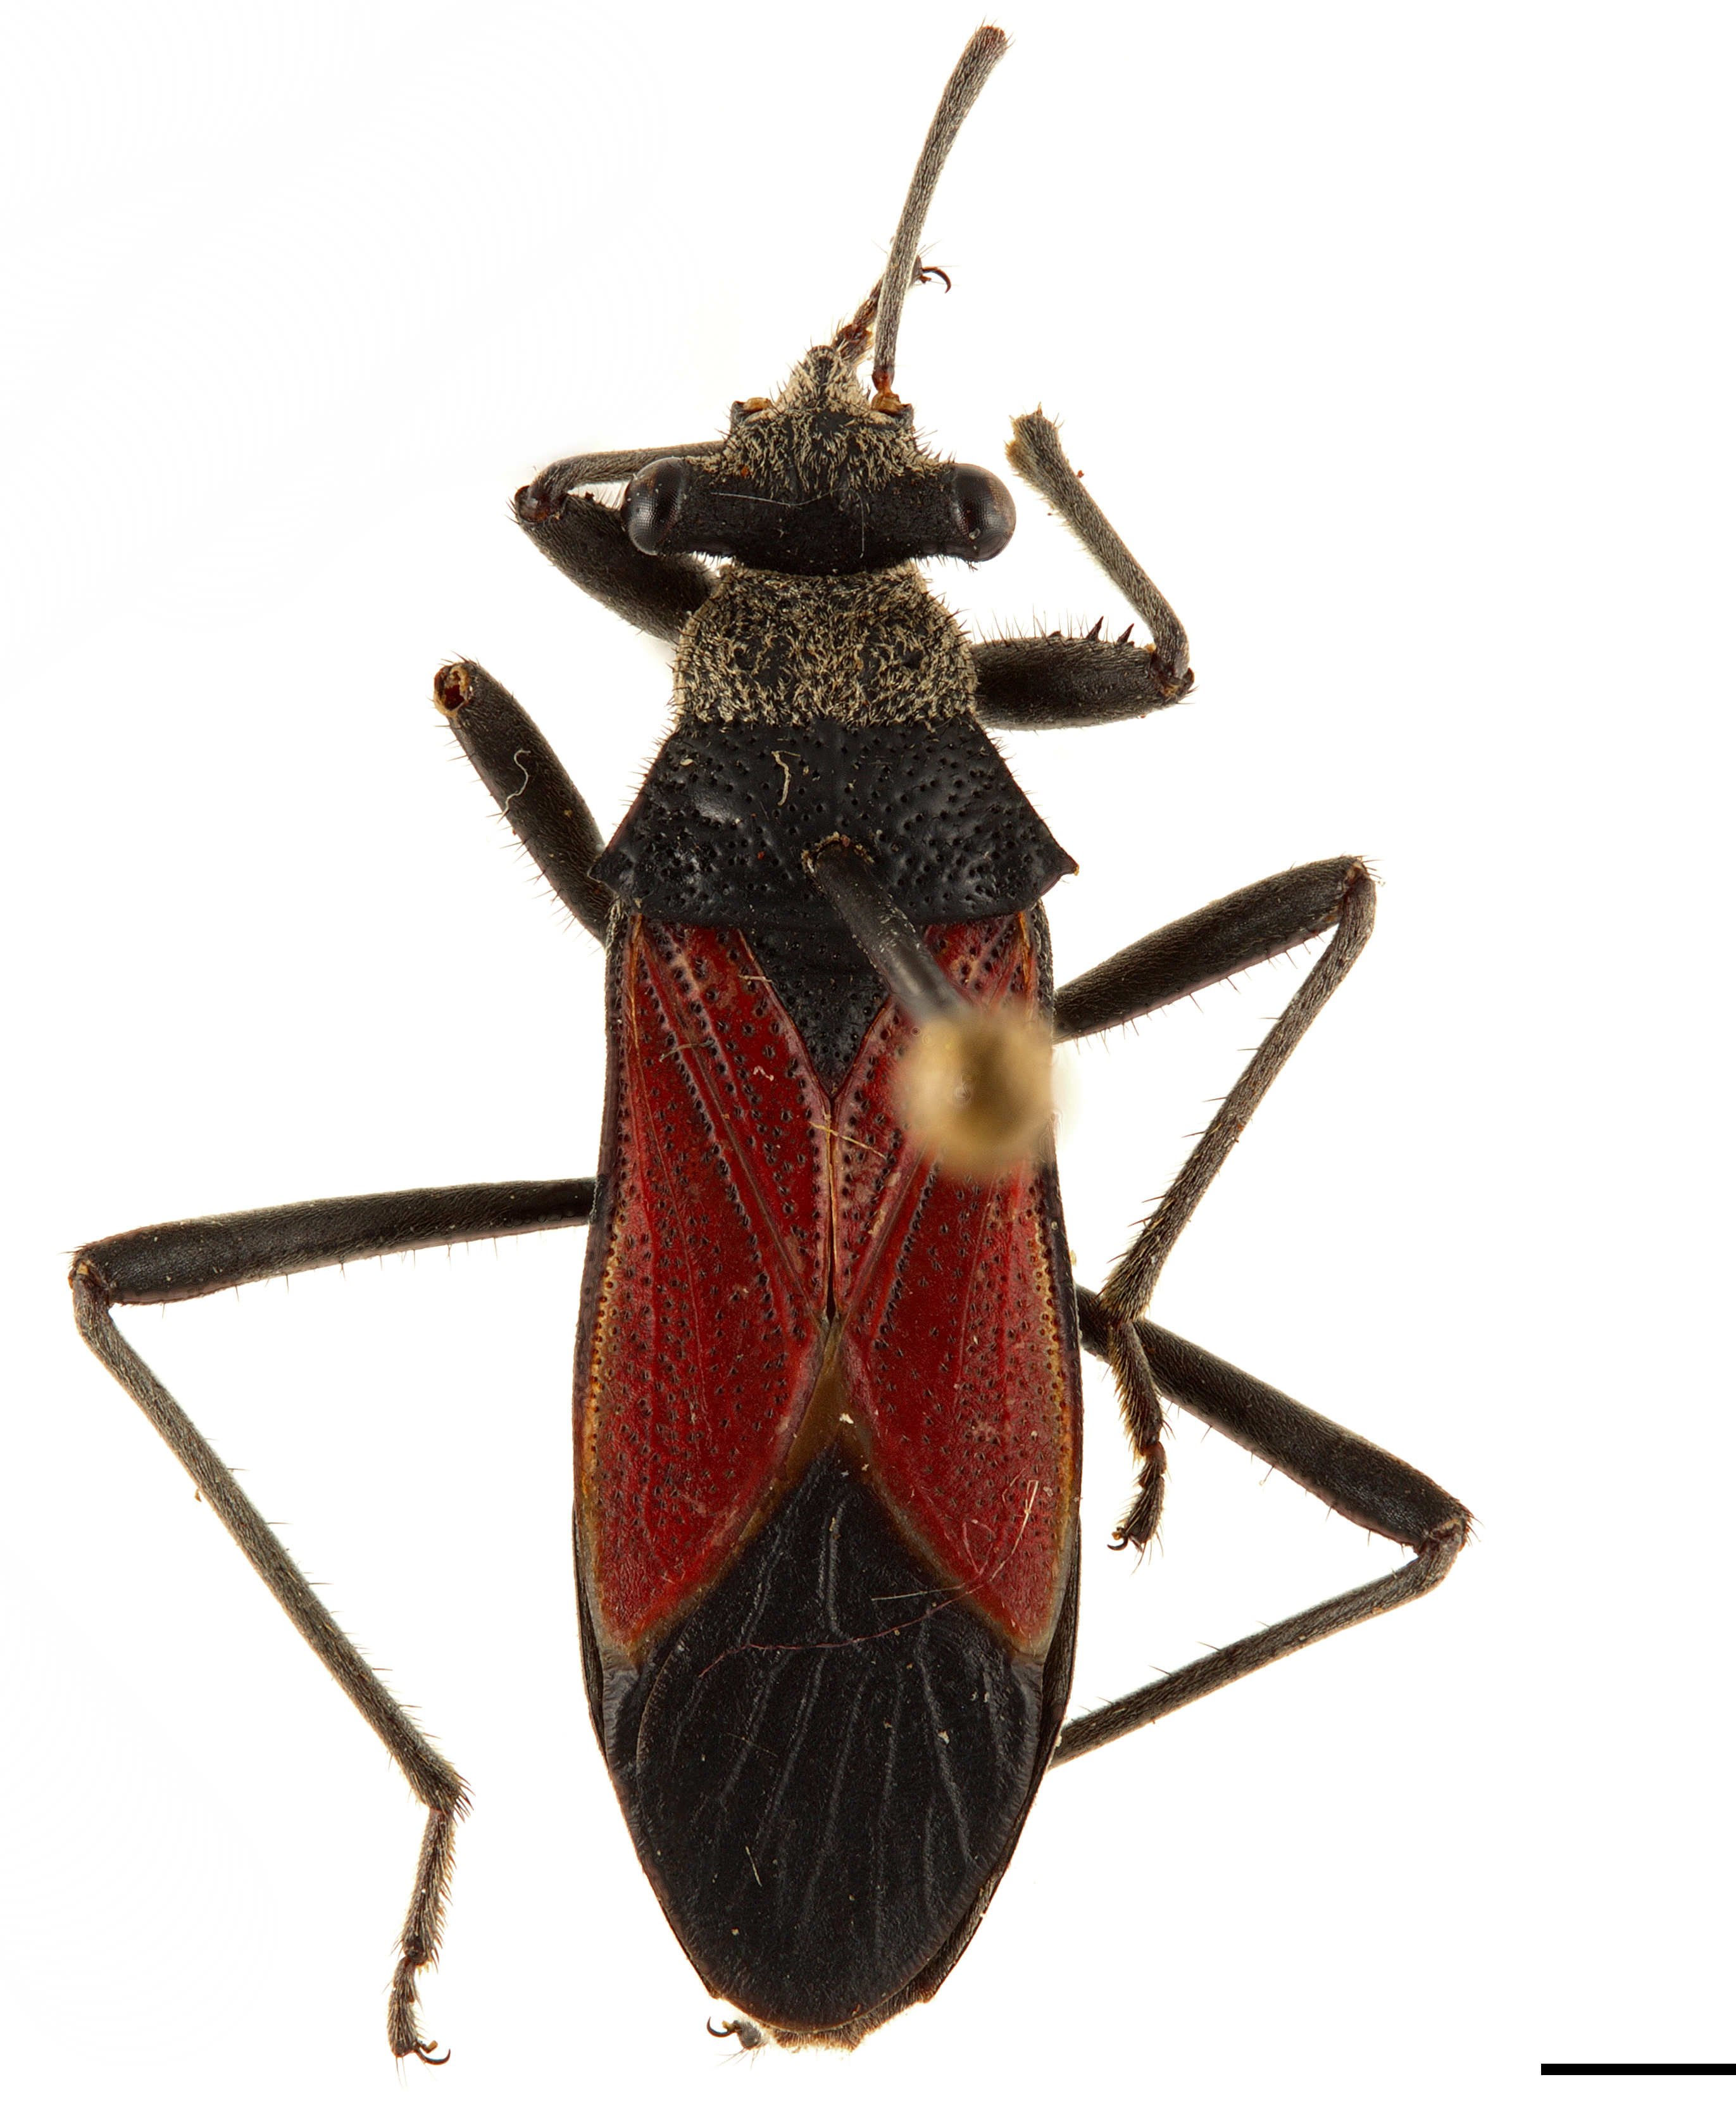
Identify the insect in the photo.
Astemma stylophthalmus
